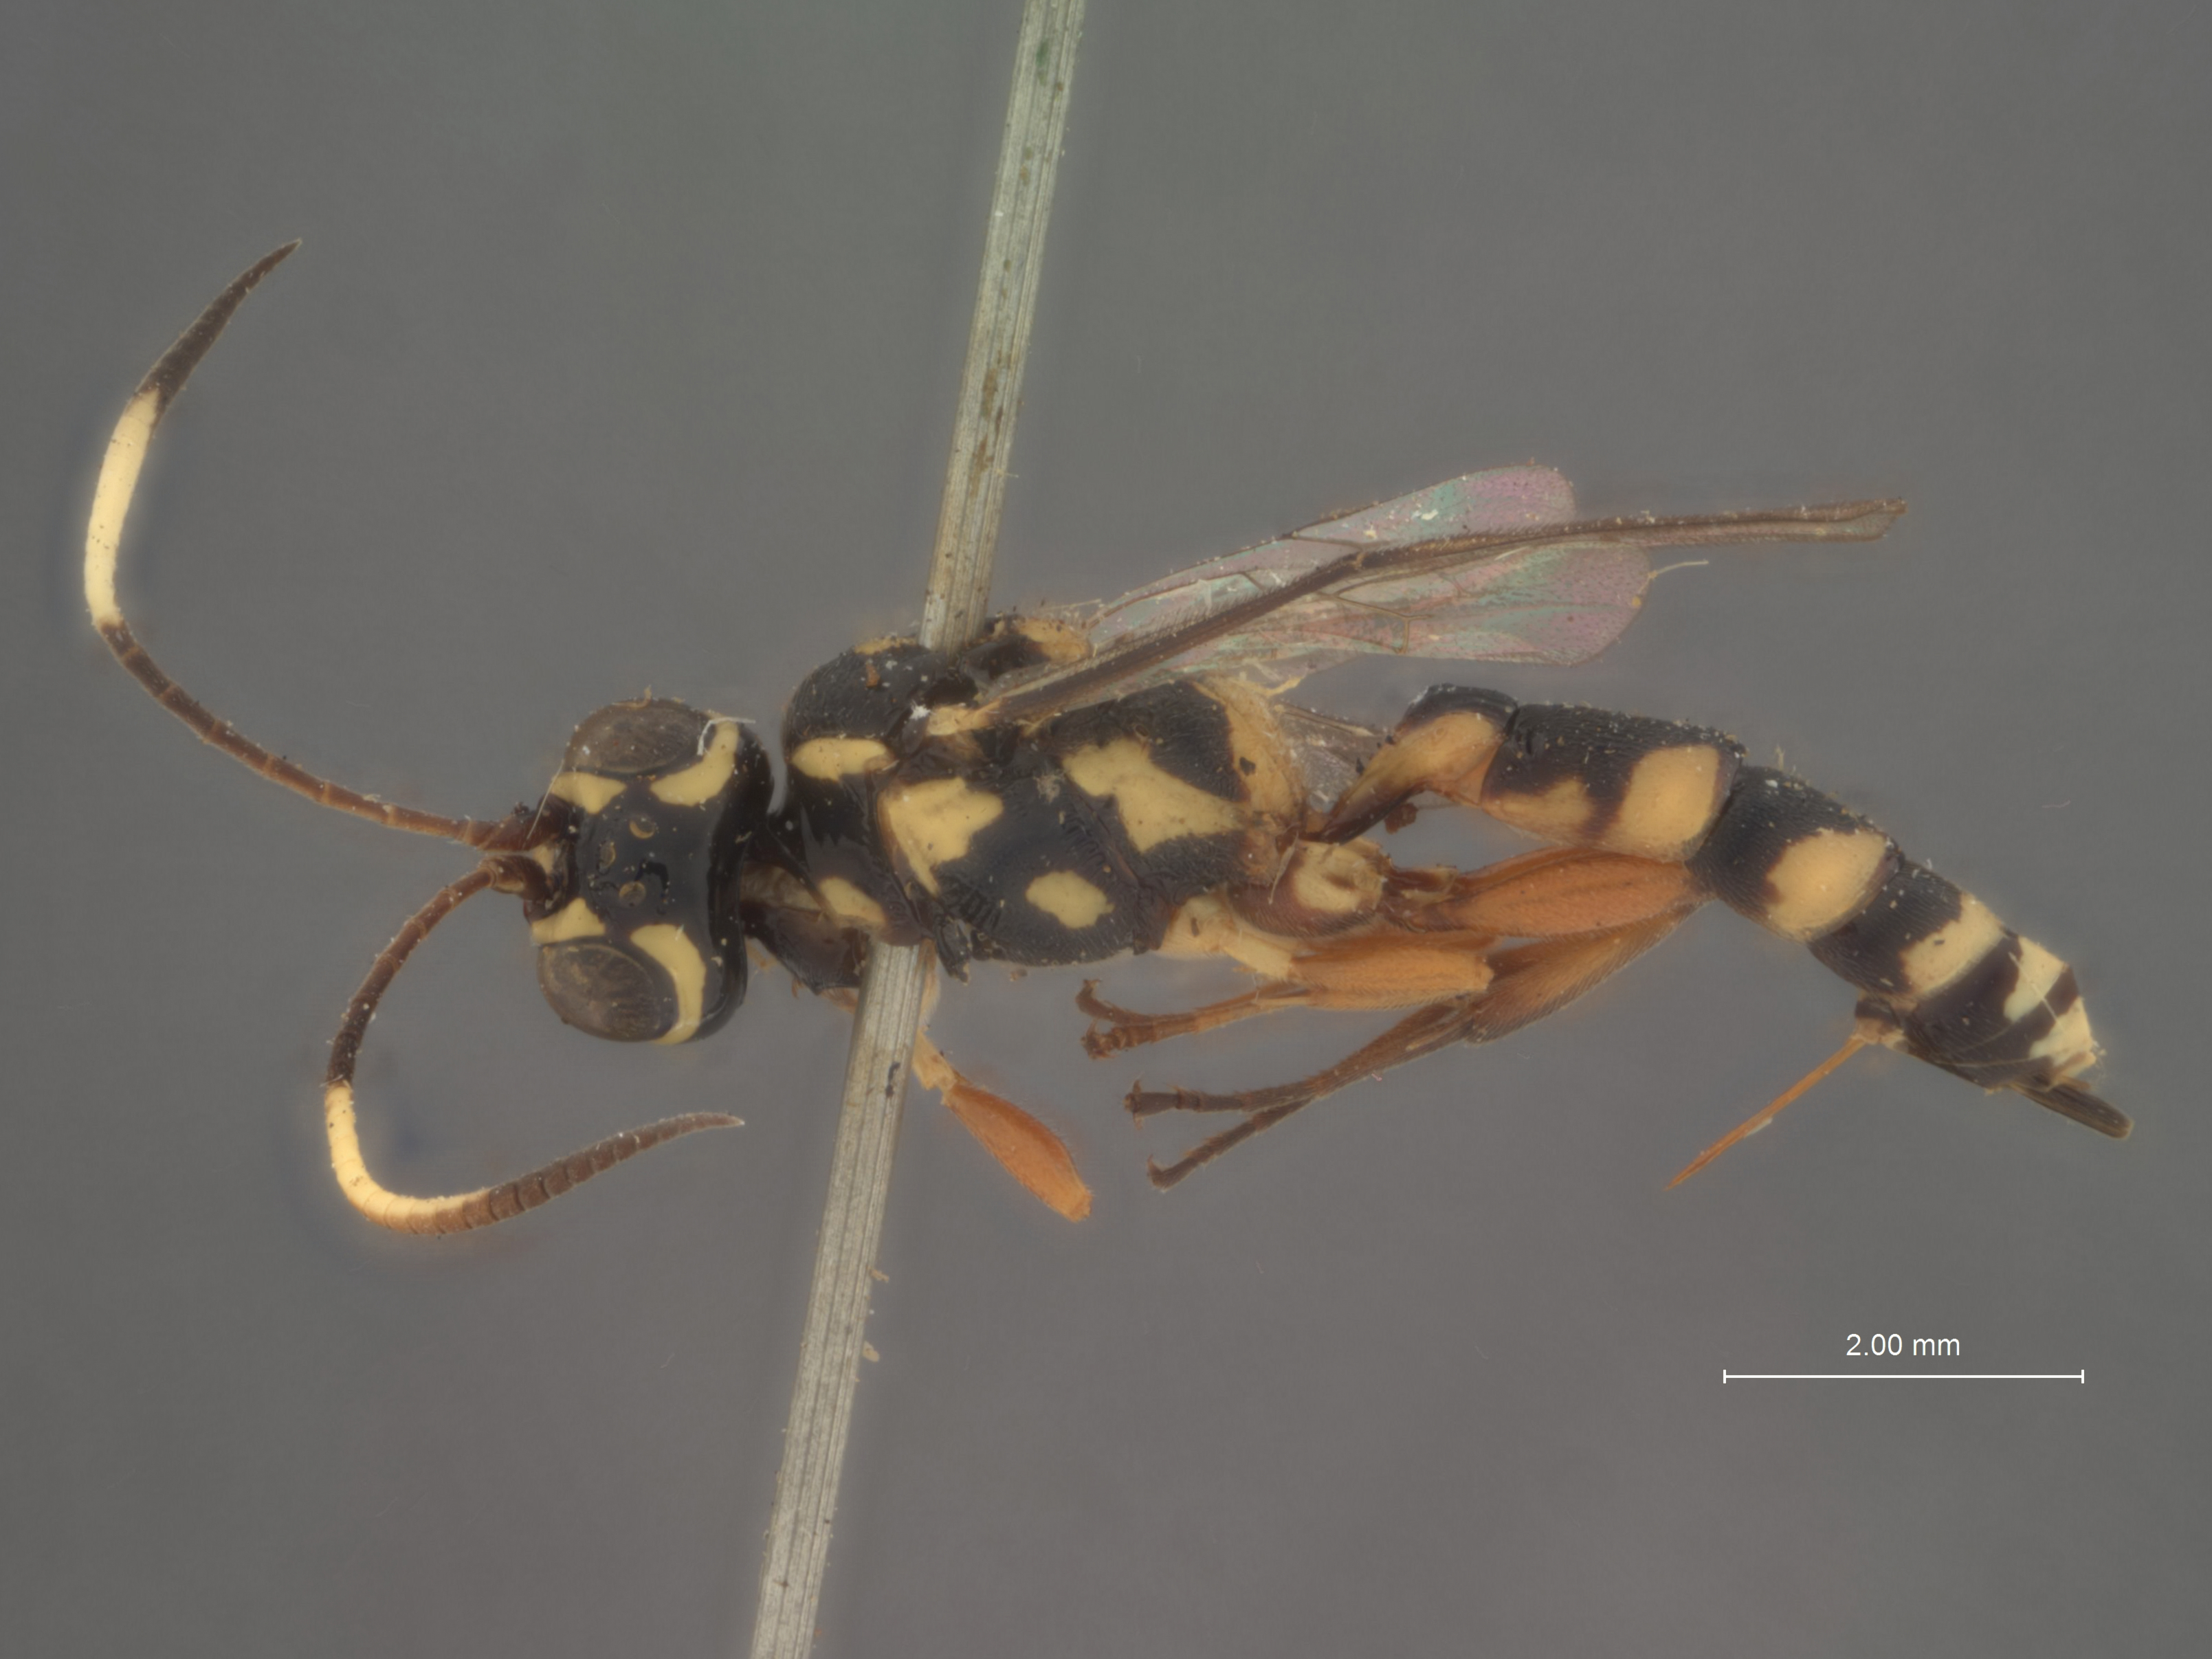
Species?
Pycnopyge bella
